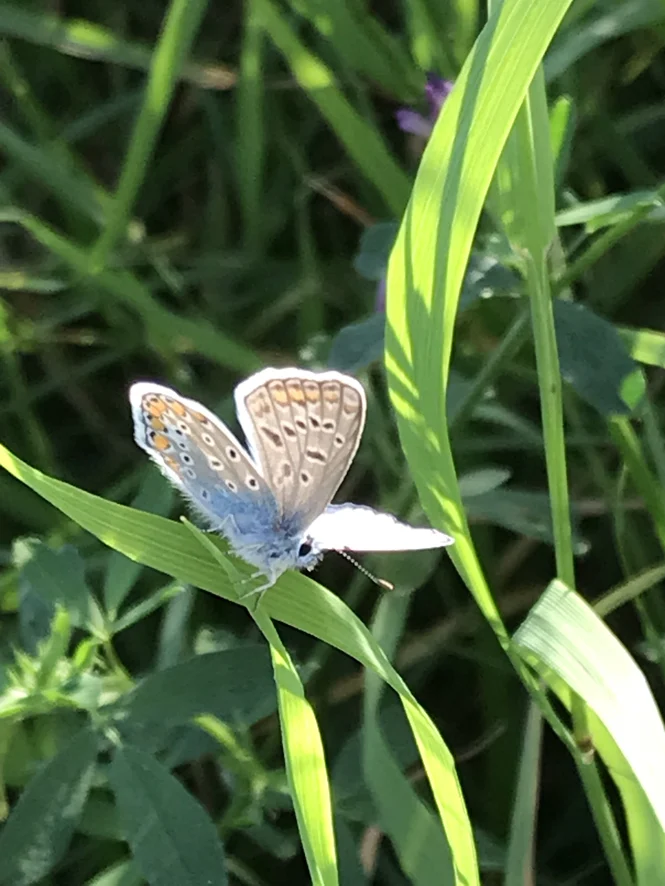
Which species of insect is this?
Polyommatus icarus
